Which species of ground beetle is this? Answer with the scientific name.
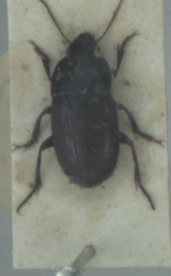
Harpalus servus
